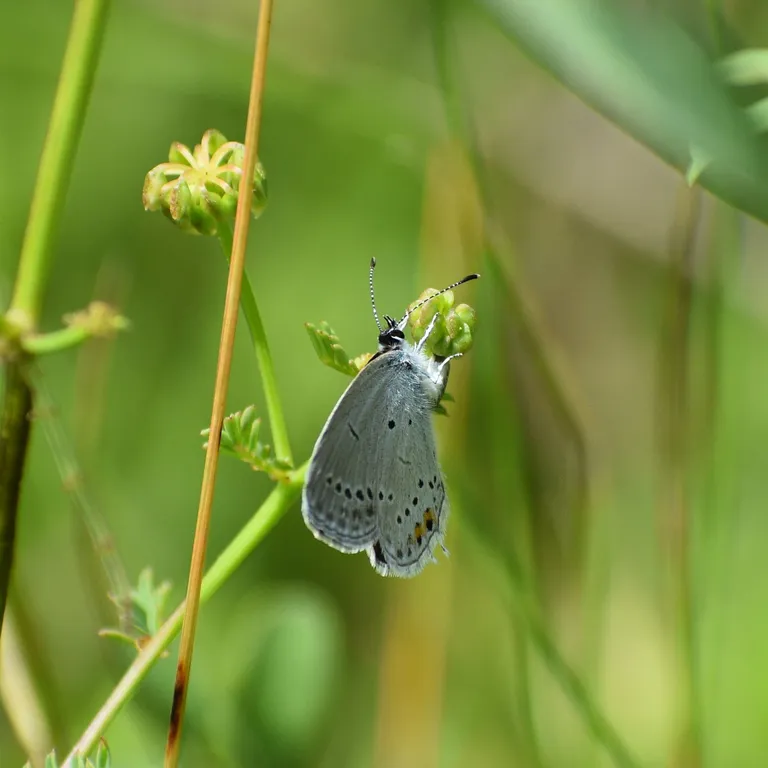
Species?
Cupido argiades (also Elkalyce argiades)
